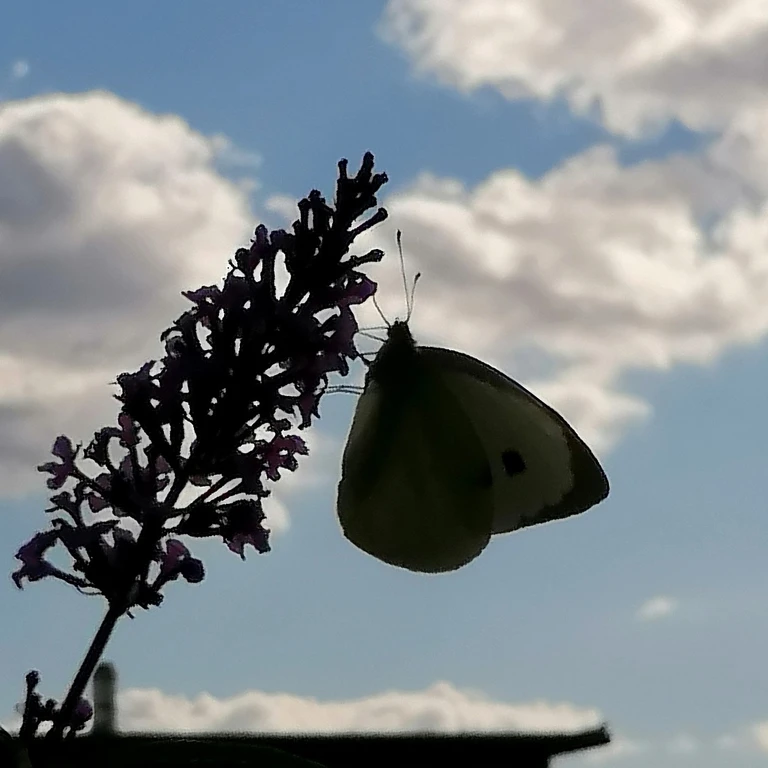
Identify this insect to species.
Pieris brassicae
